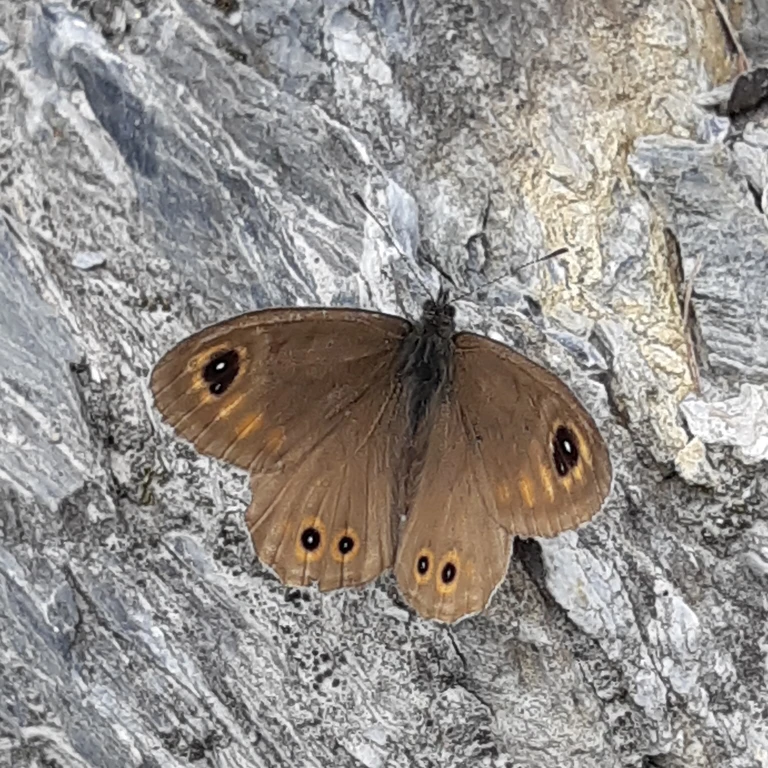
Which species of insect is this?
Lasiommata maera (also Pararge maera)
